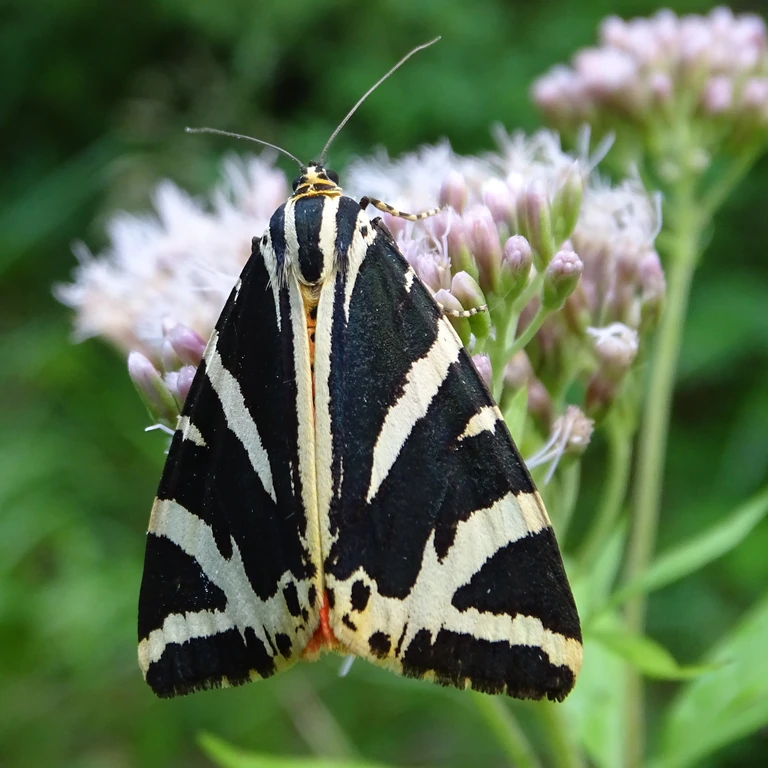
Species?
Euplagia quadripunctaria
